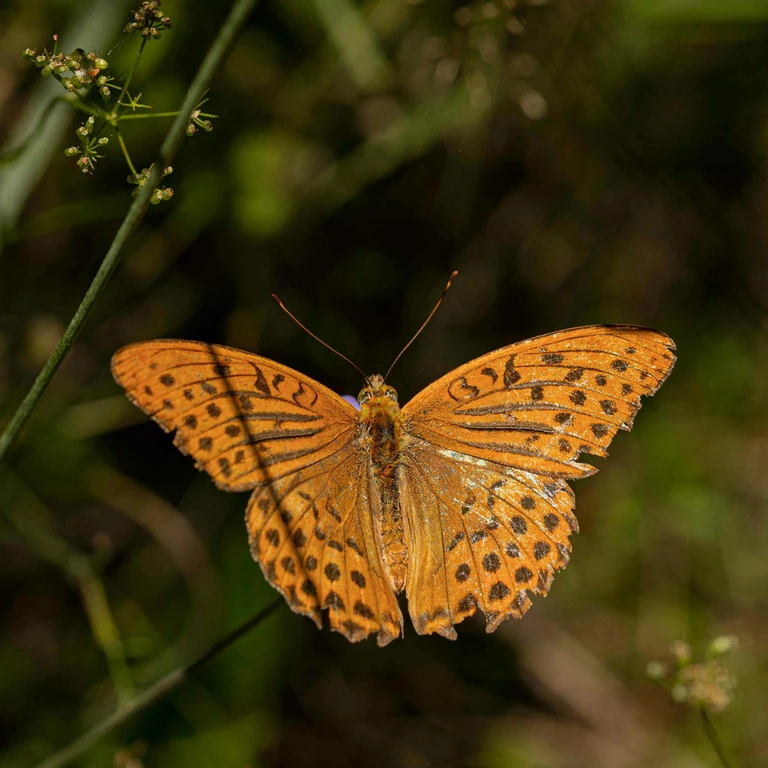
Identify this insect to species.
Argynnis paphia
